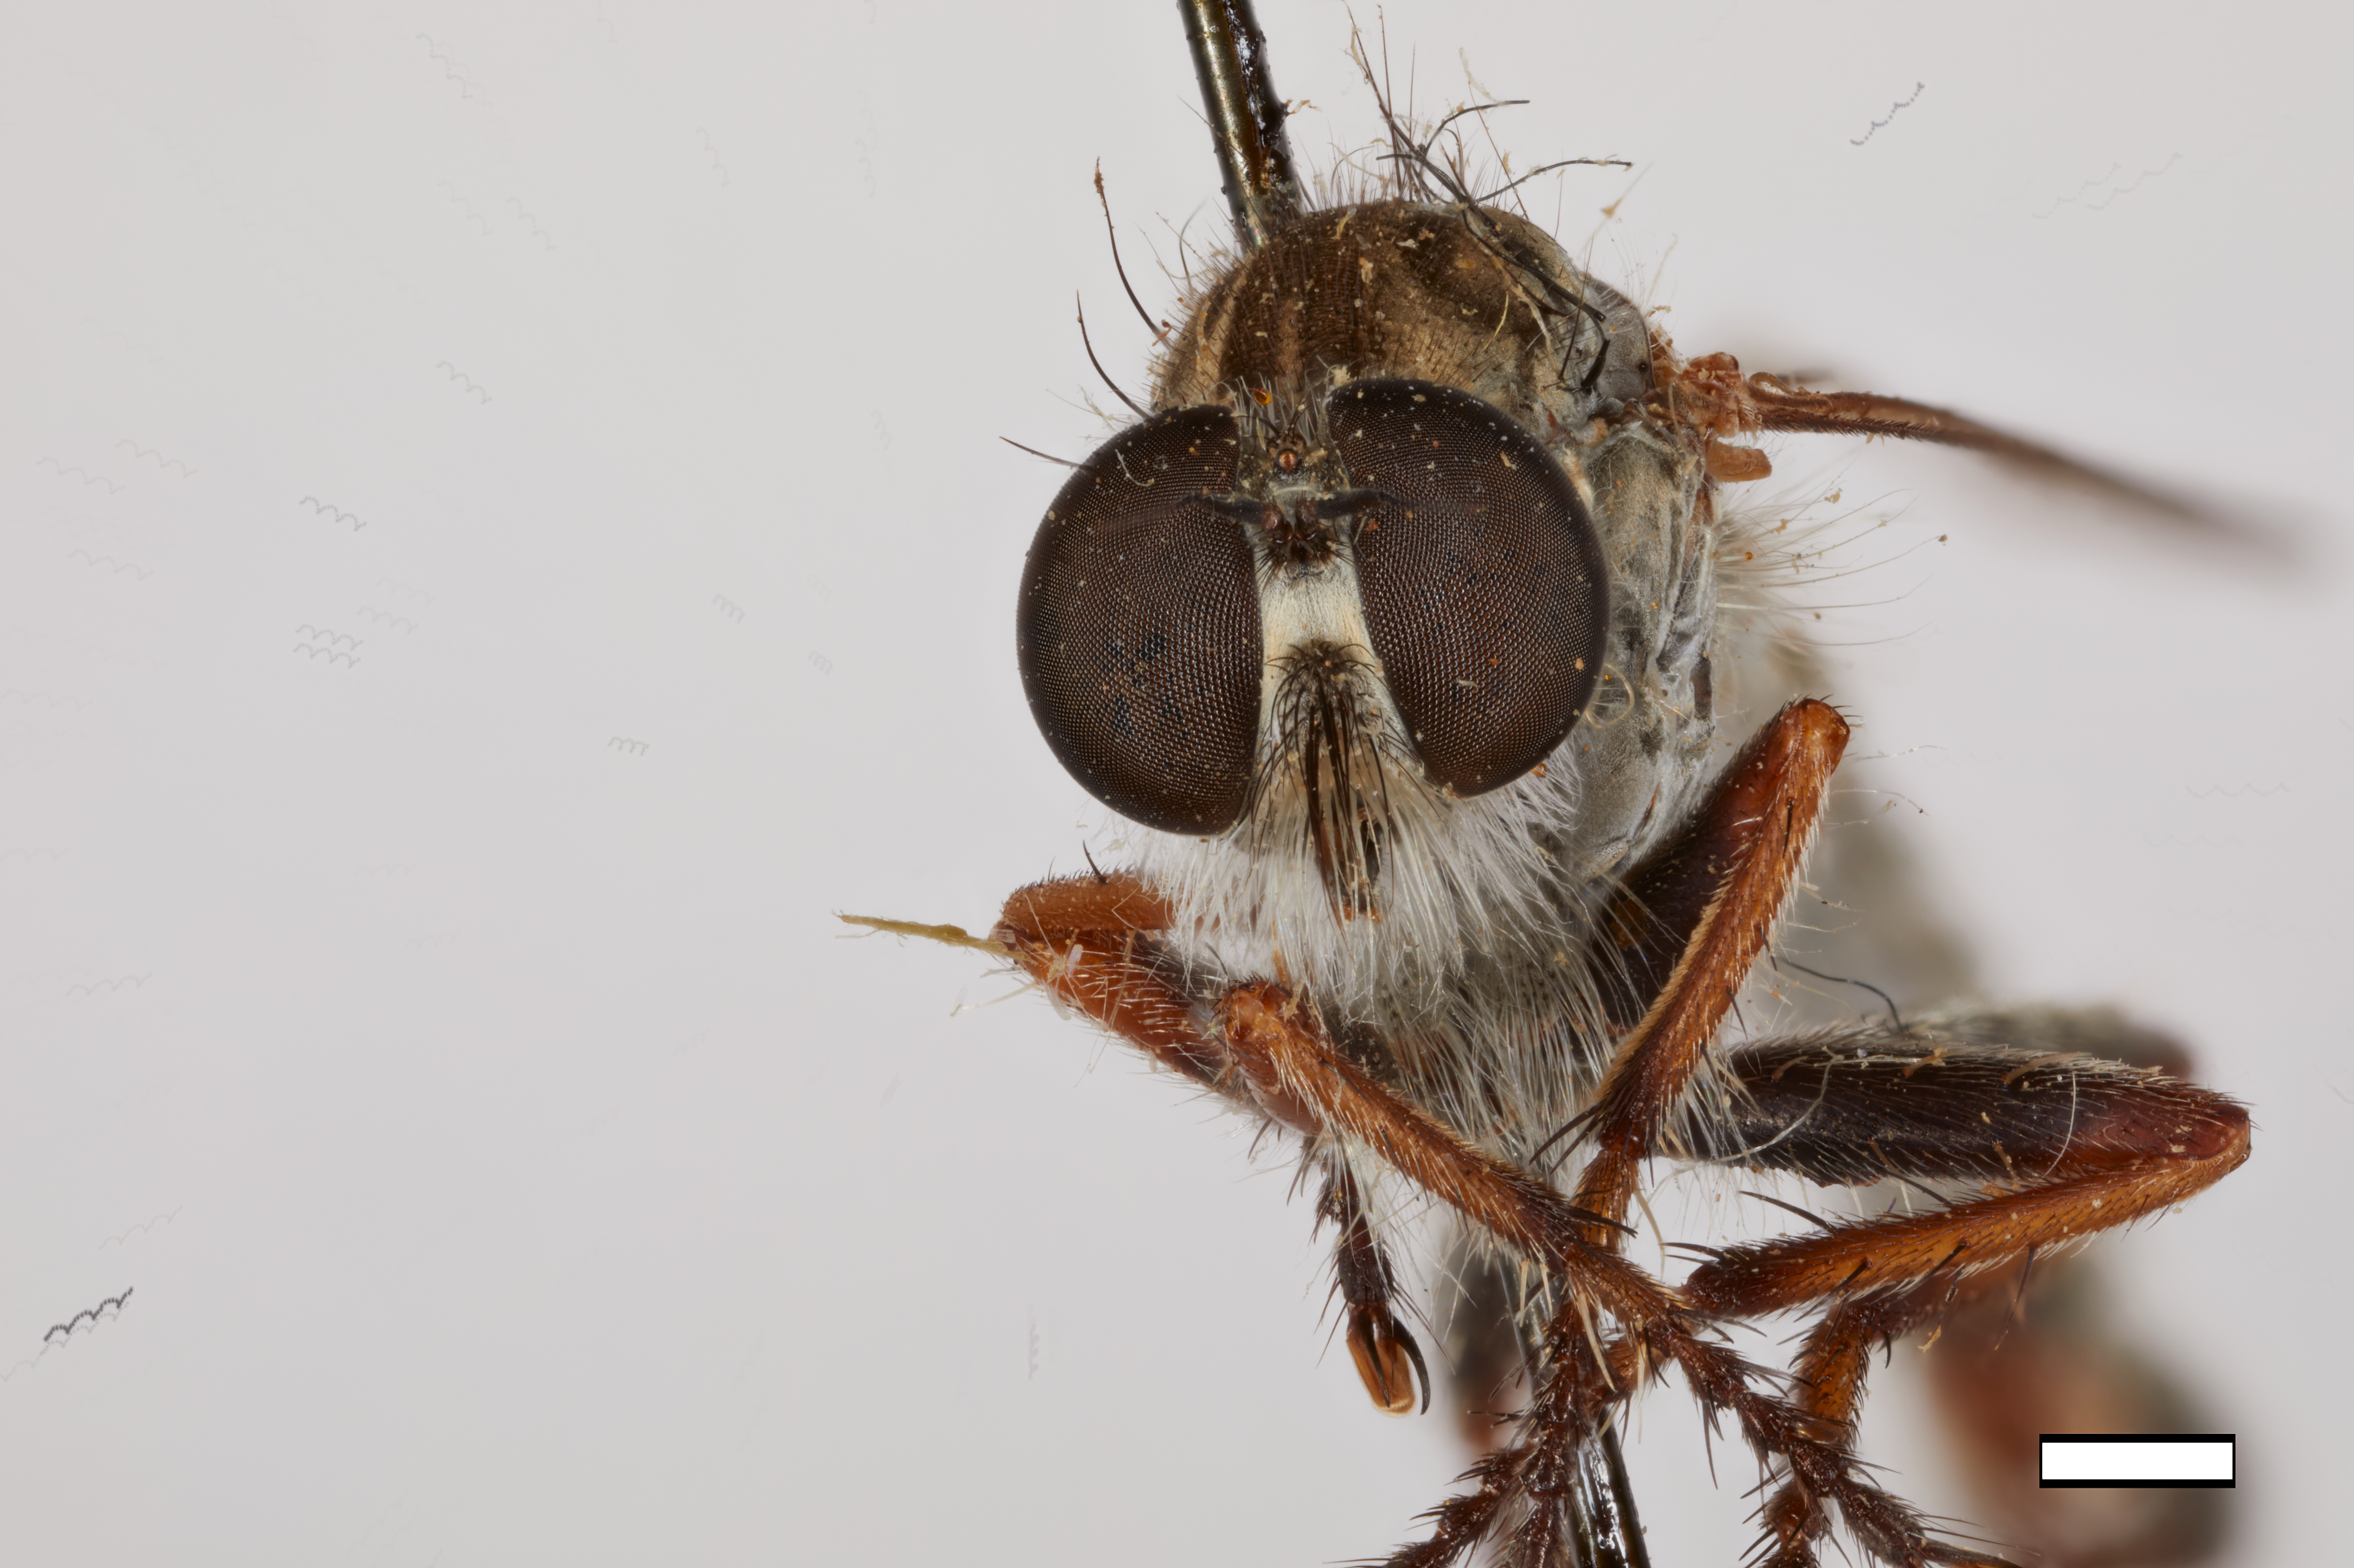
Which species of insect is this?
Asilus hypopygialis
